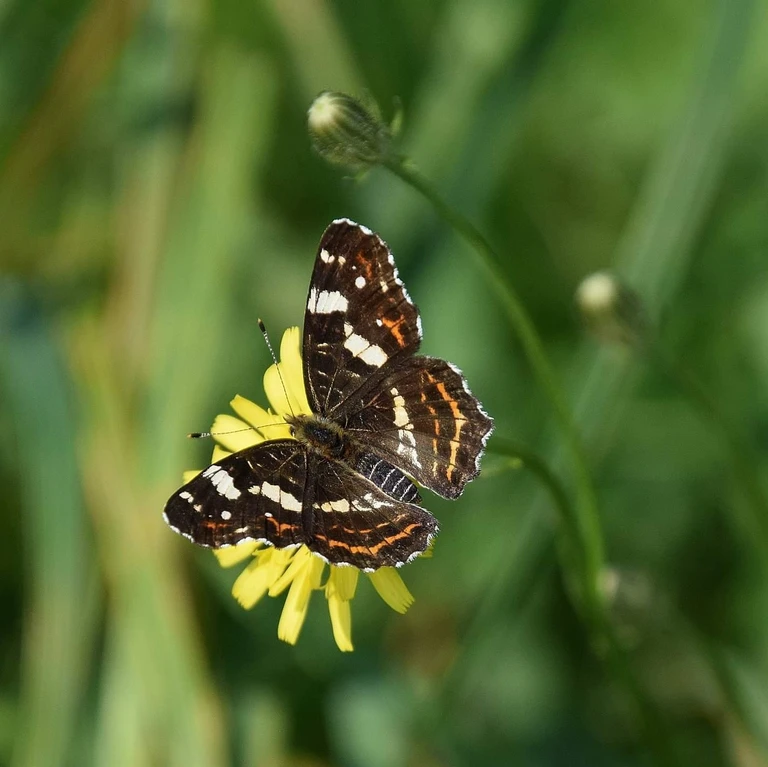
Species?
Araschnia levana
